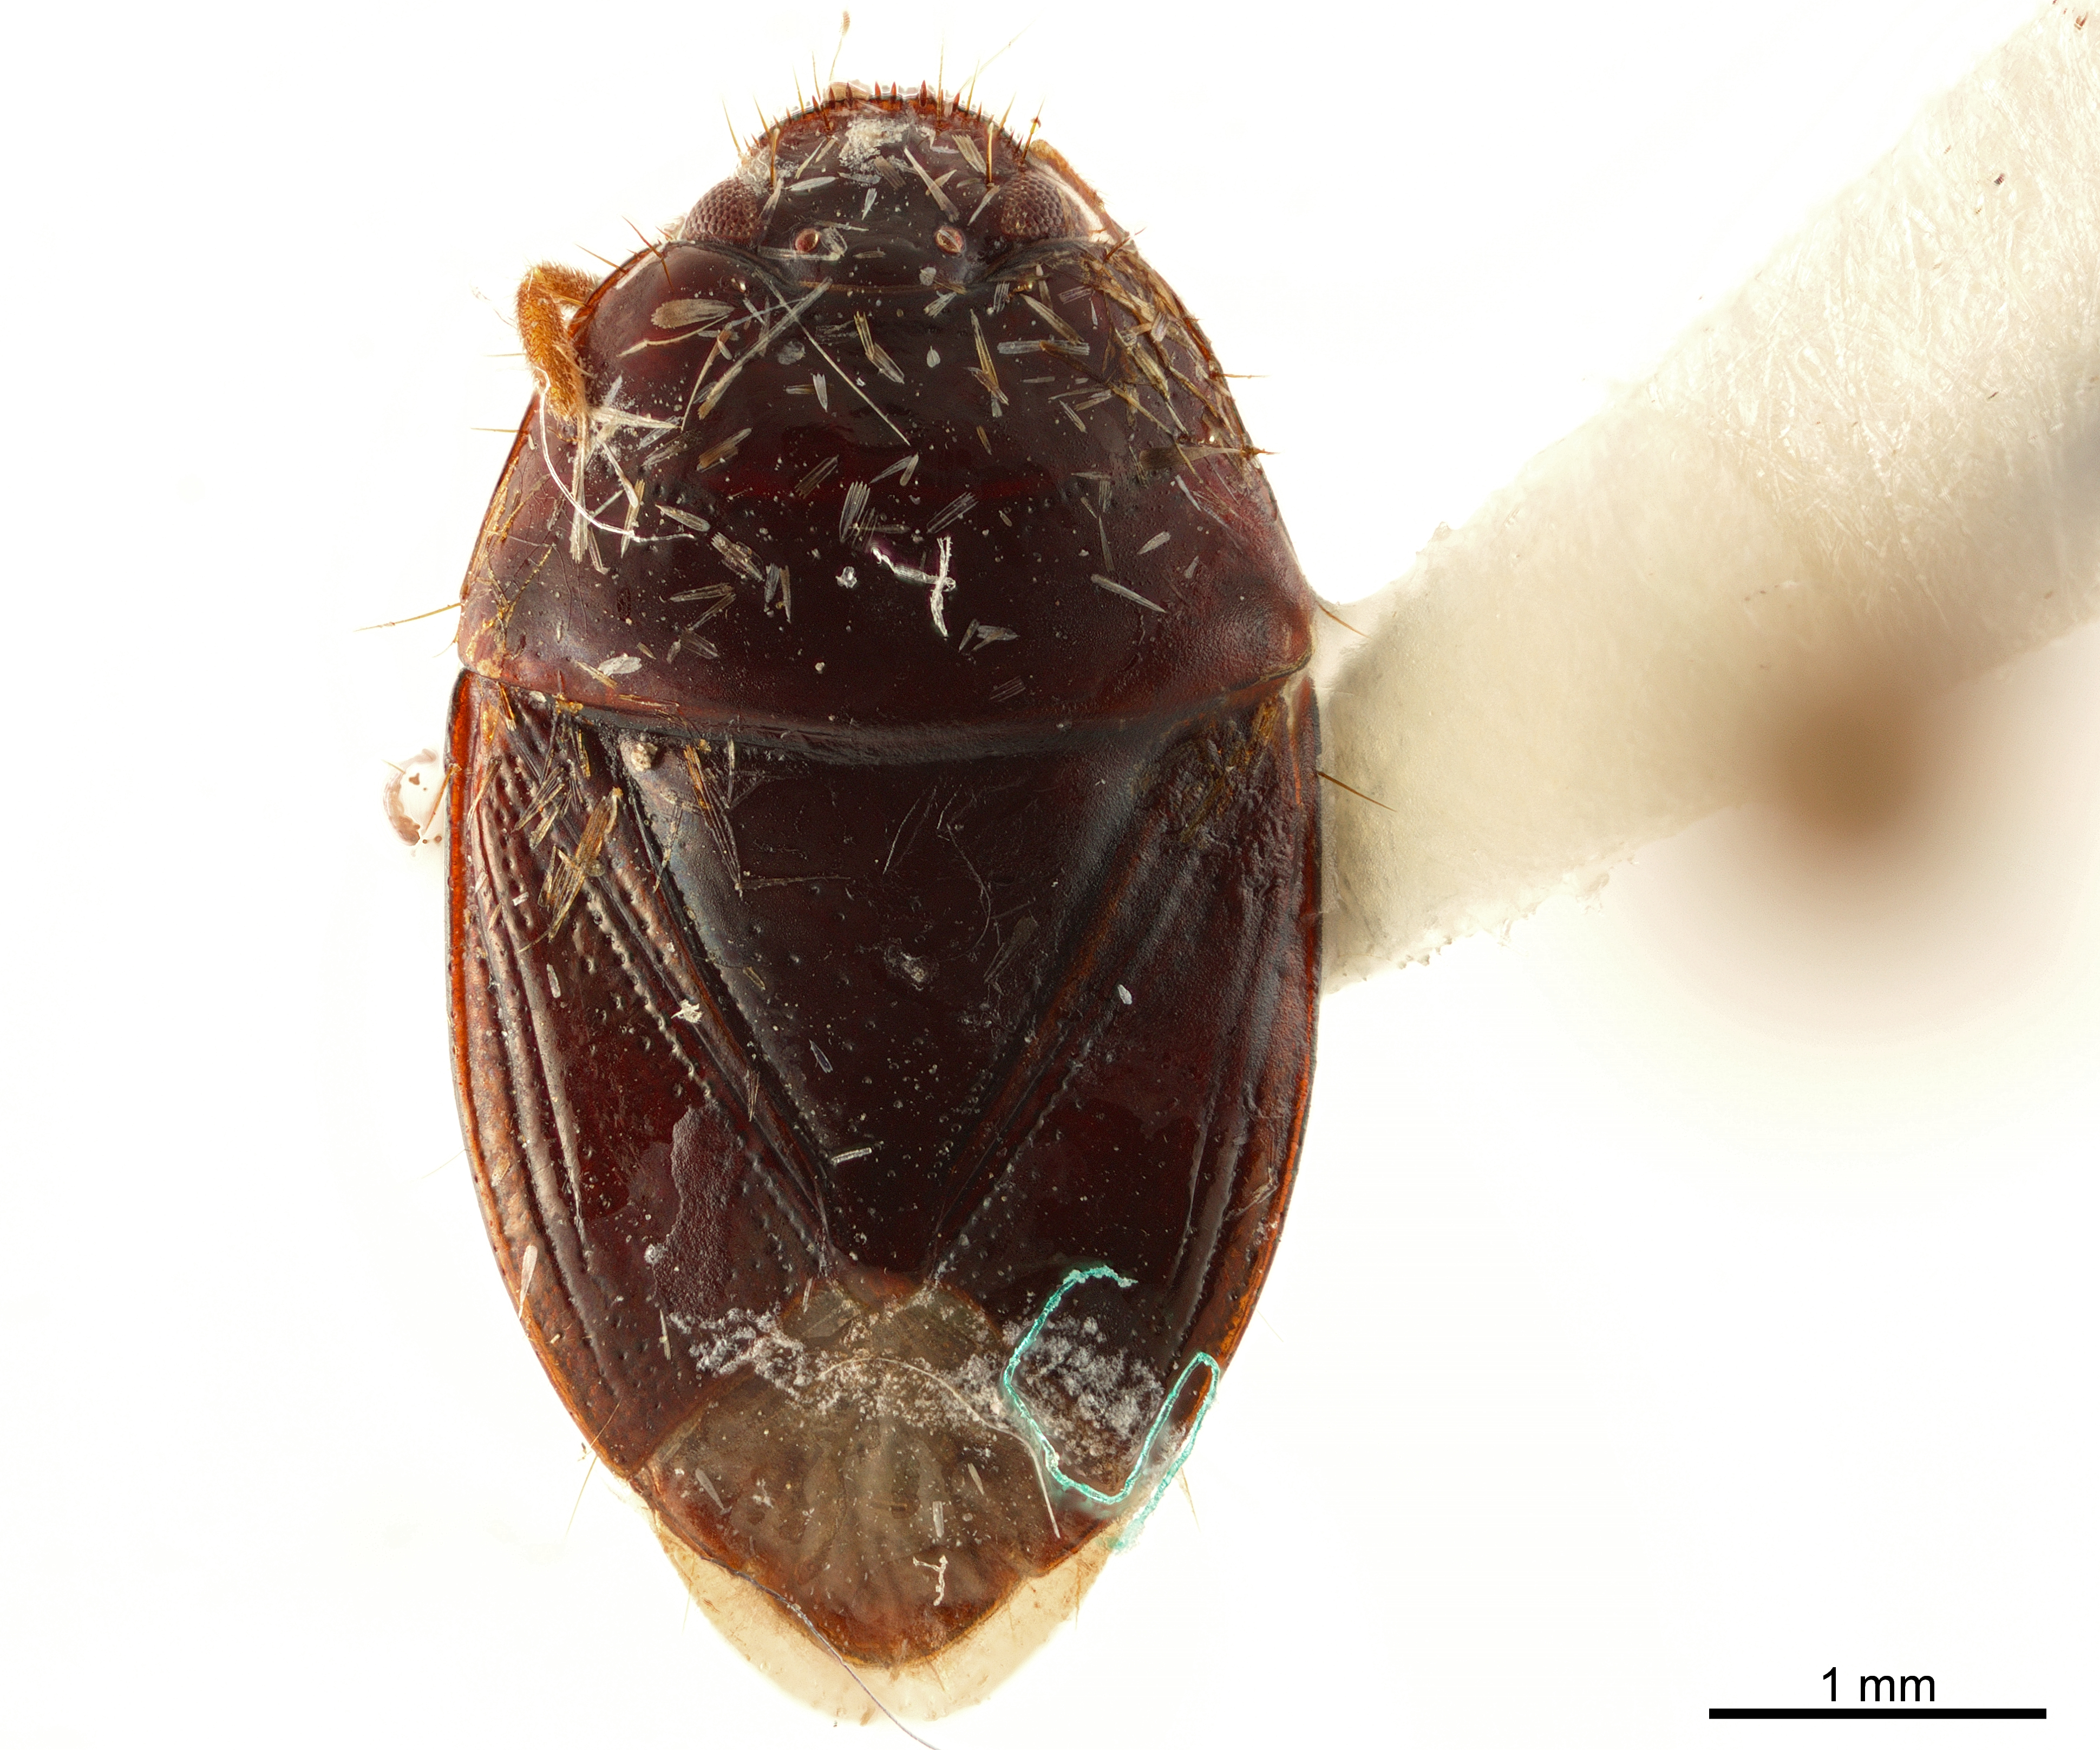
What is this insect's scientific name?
Rhytidoporus indentatus
